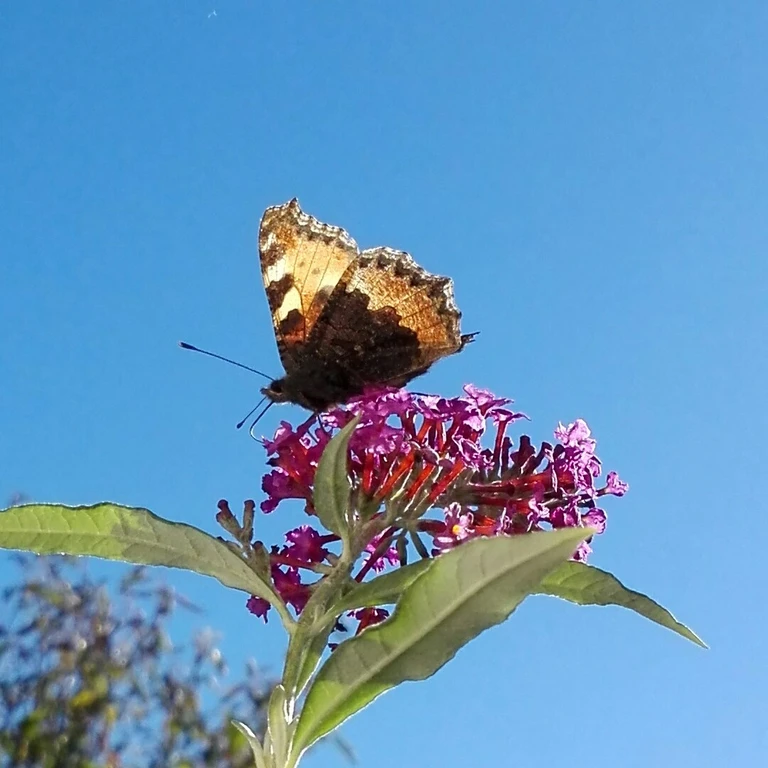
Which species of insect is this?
Aglais urticae
